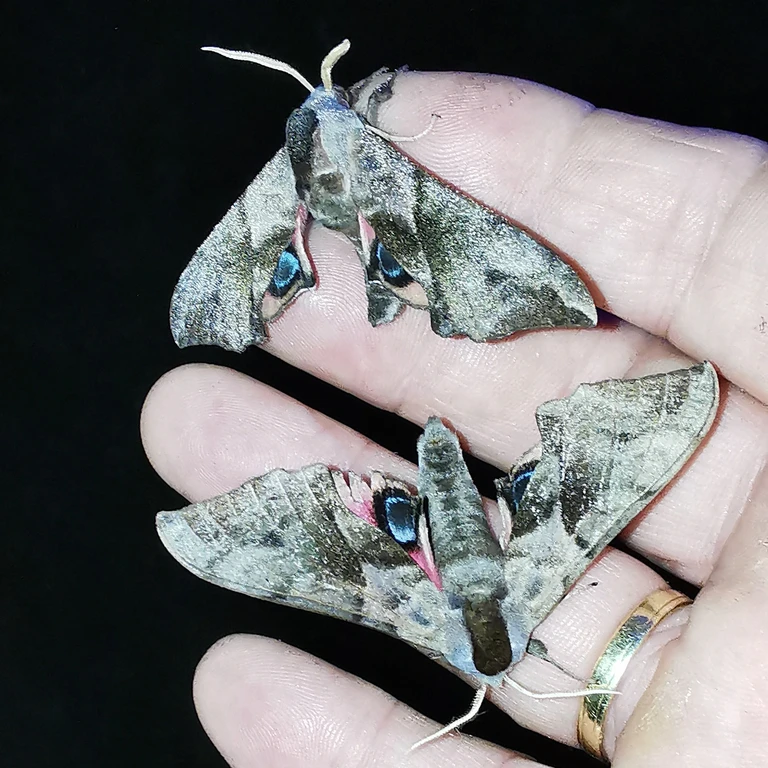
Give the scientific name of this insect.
Smerinthus ocellata
